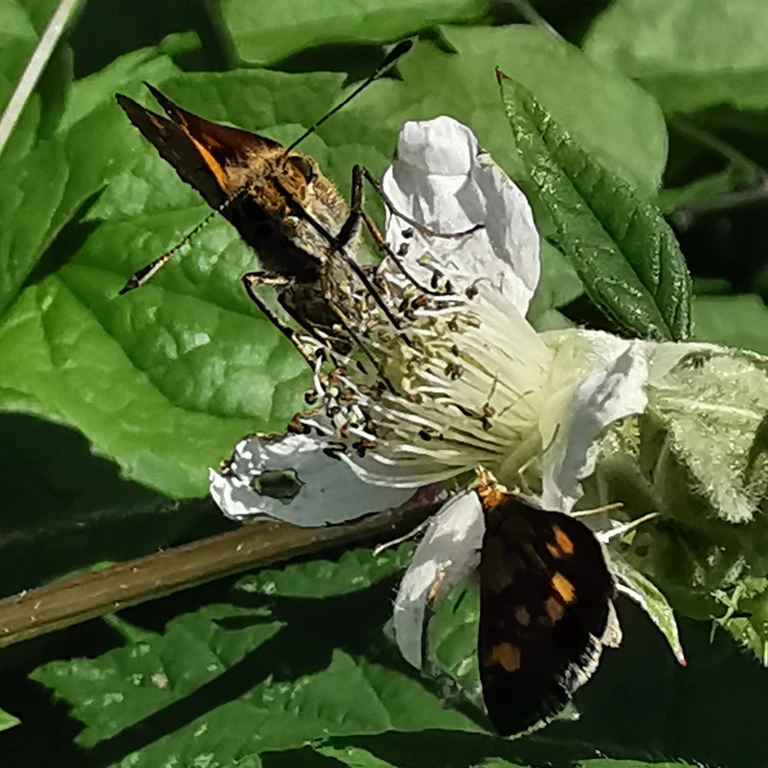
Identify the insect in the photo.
Ochlodes sylvanus (also Ochlodes venata)
